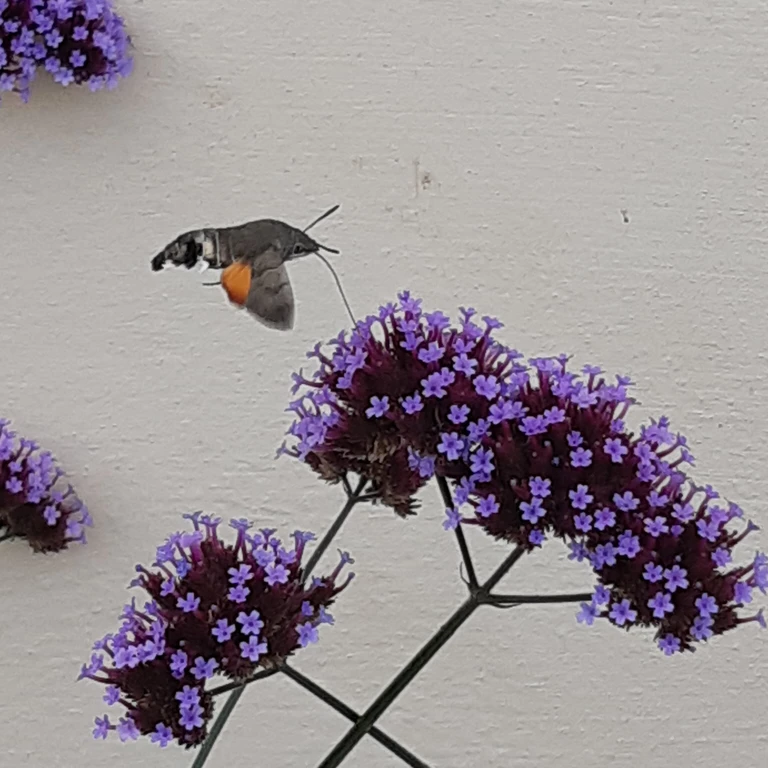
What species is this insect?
Macroglossum stellatarum
